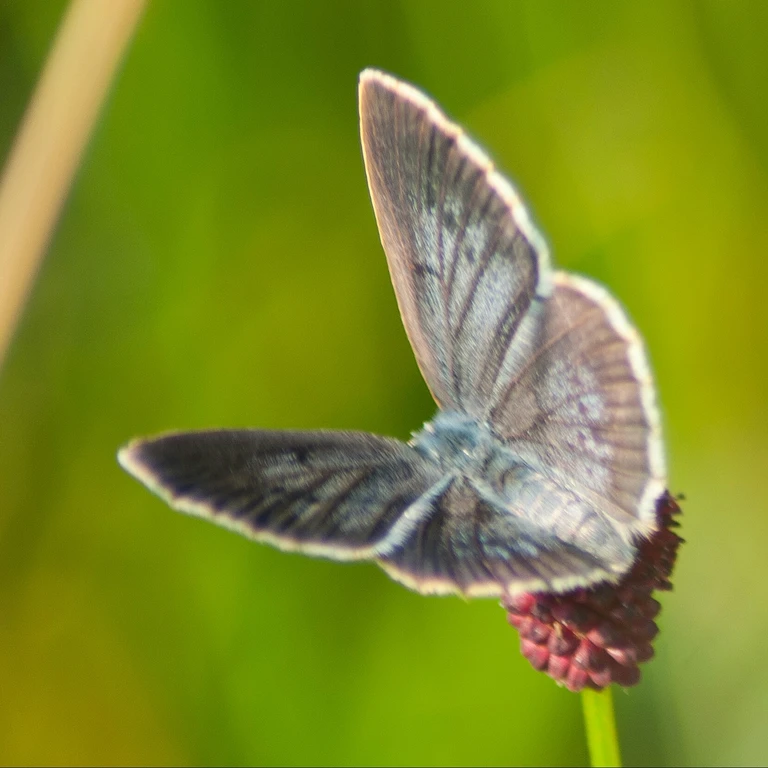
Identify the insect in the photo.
Phengaris teleius
